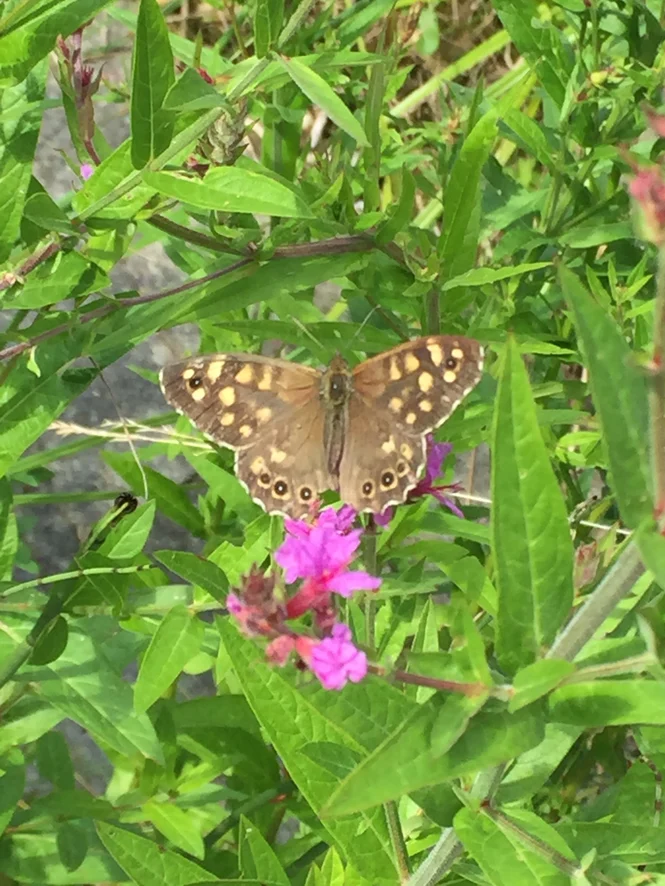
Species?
Pararge aegeria
